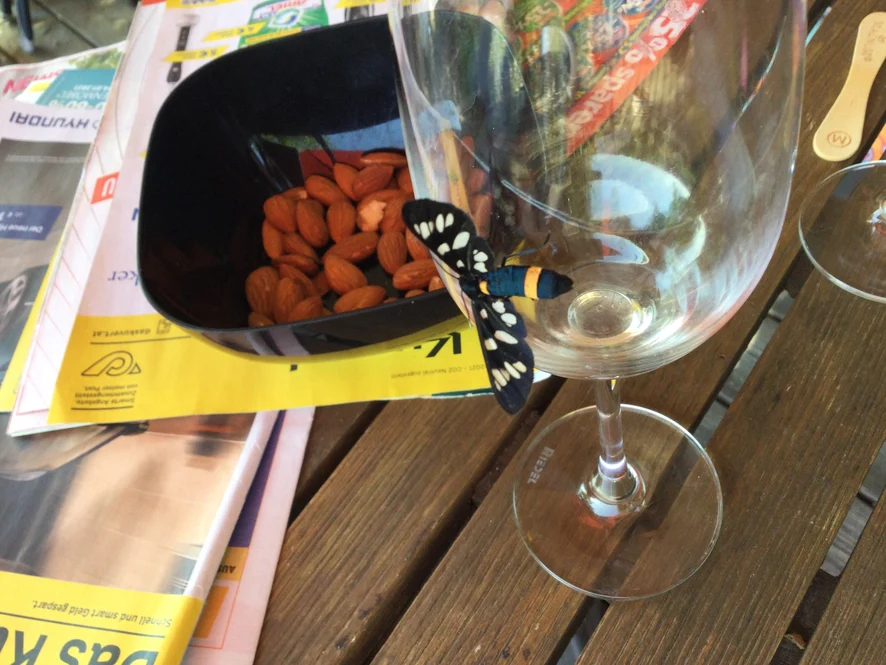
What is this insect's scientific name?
Amata phegea
